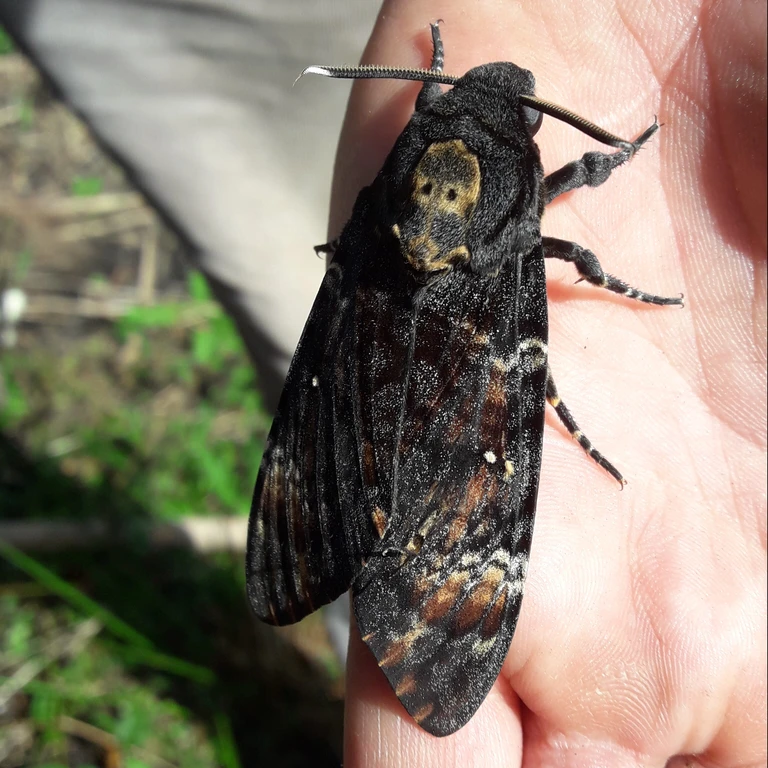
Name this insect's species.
Acherontia atropos
